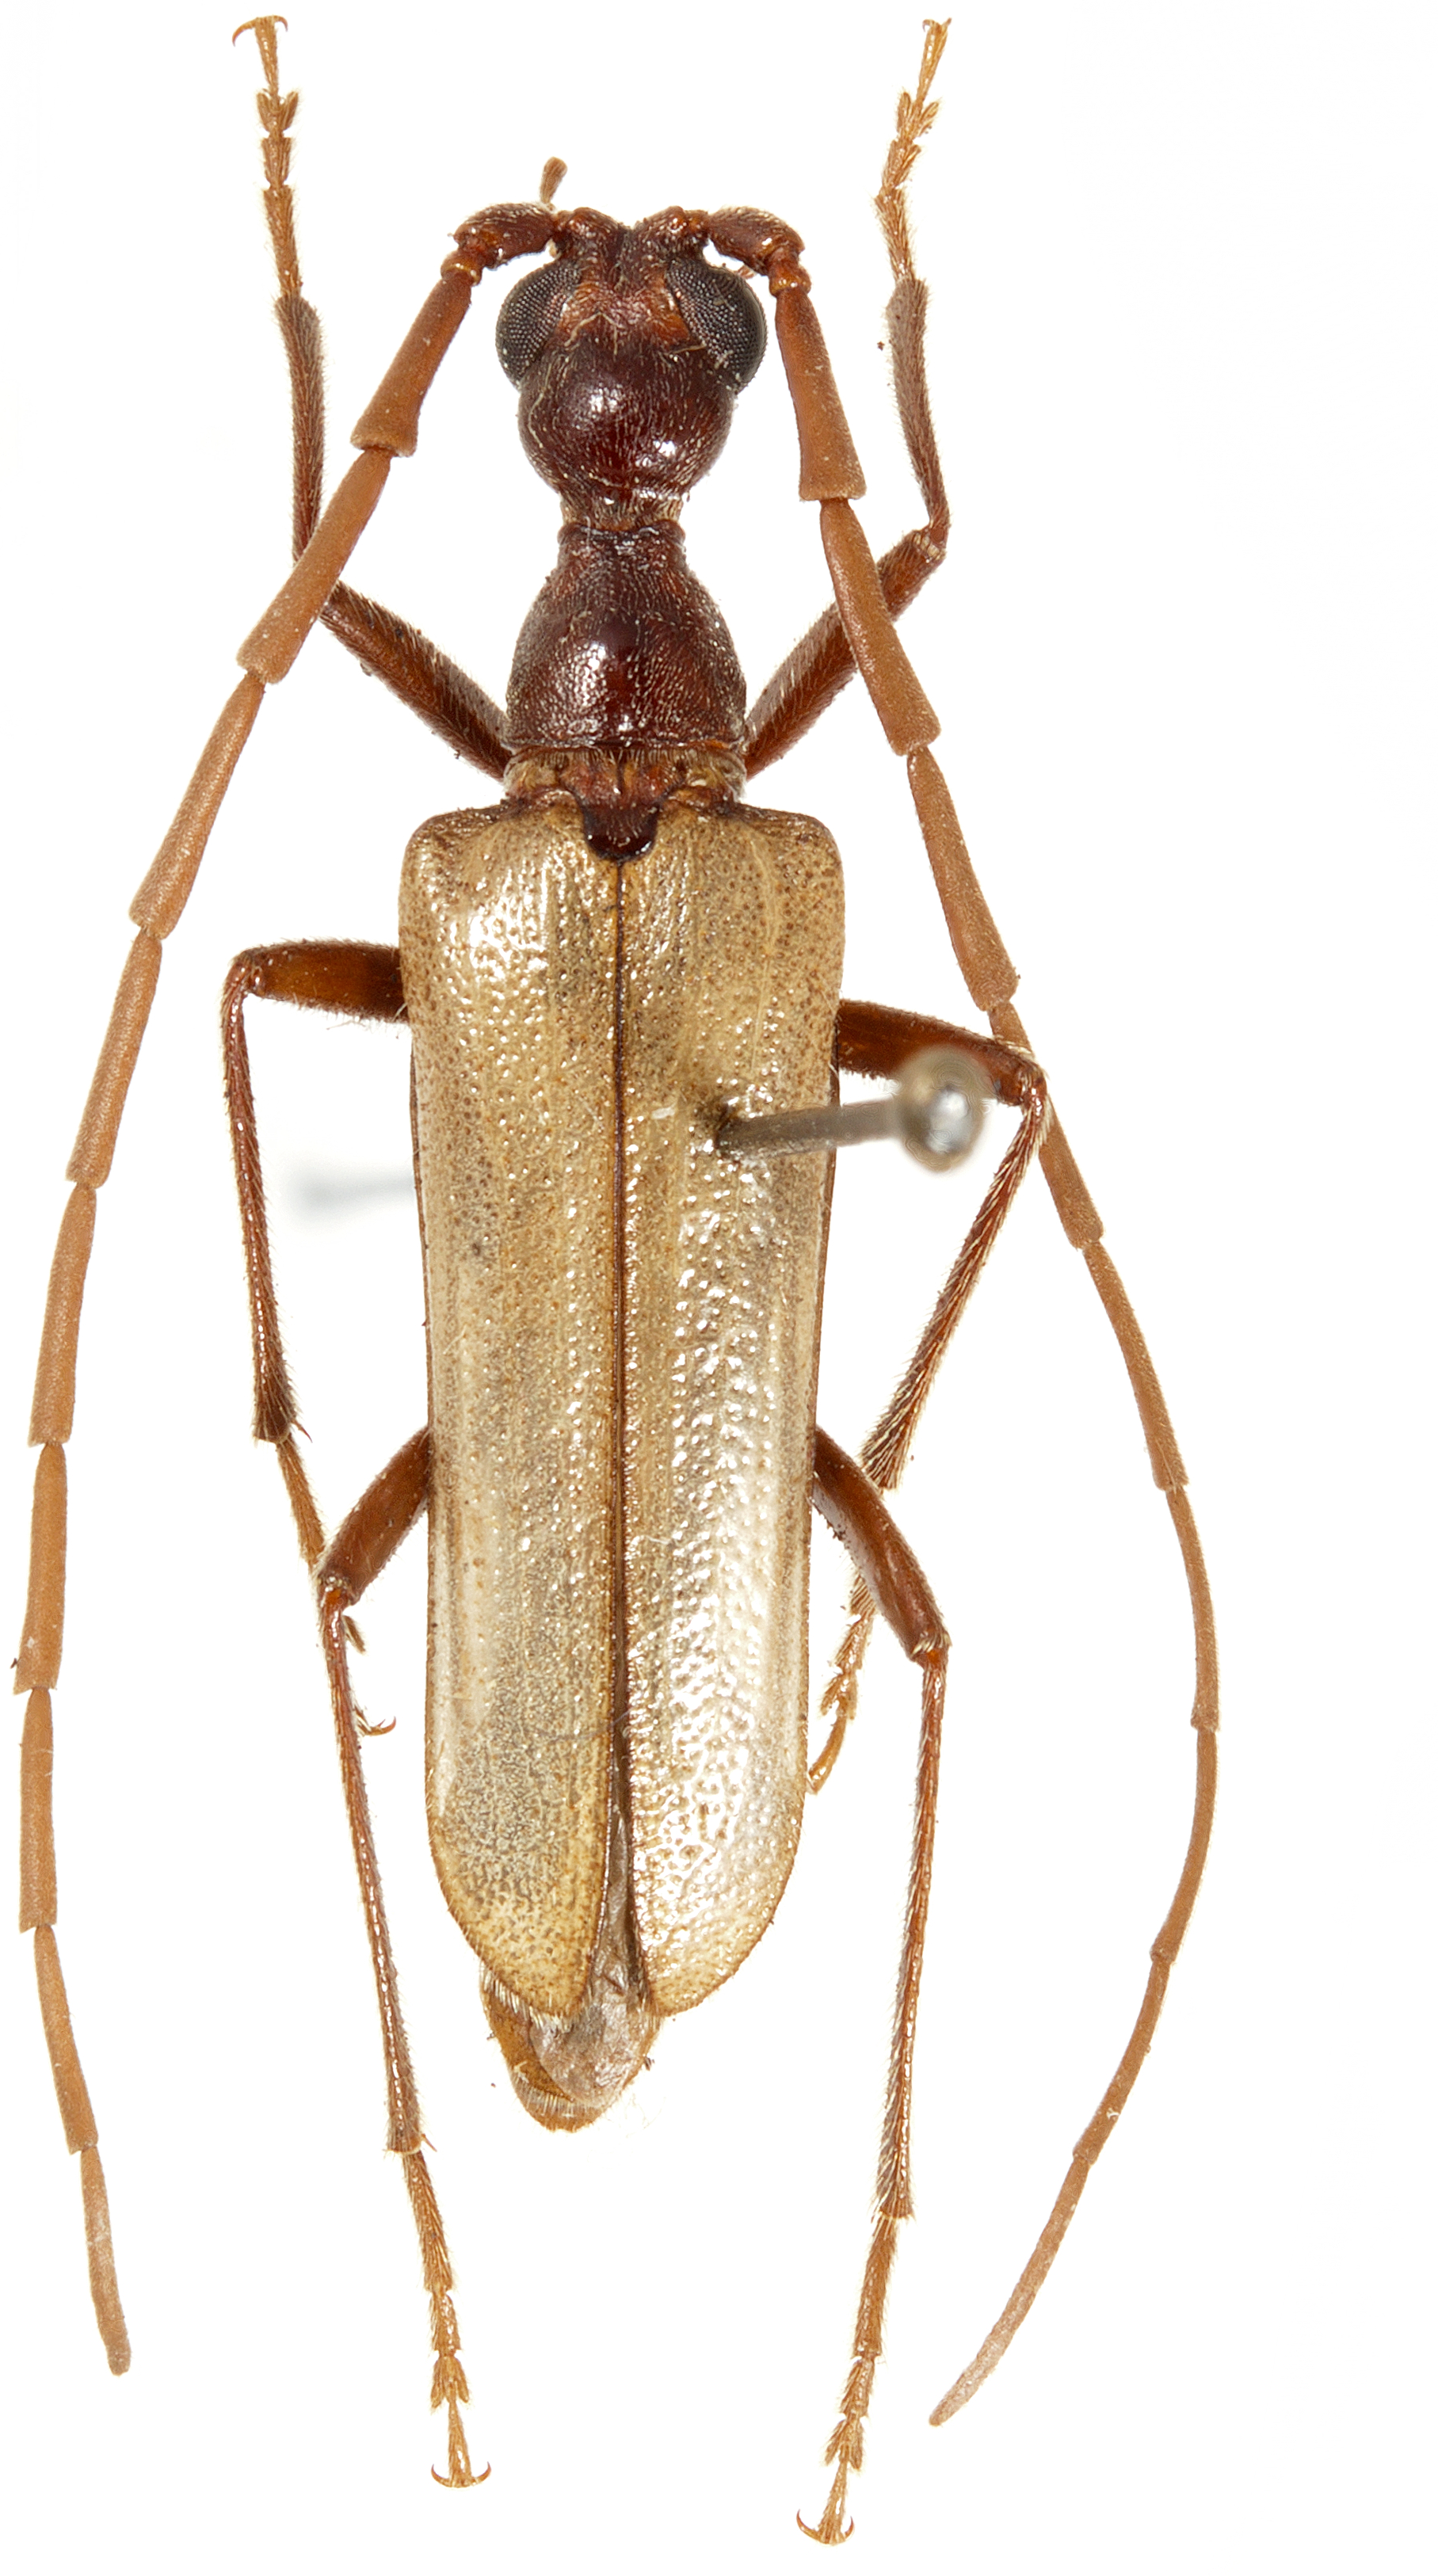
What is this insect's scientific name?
Vesperus fuentei
